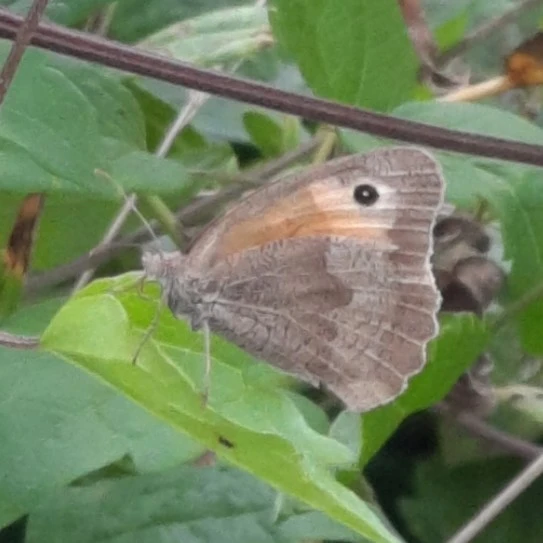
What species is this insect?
Maniola jurtina
